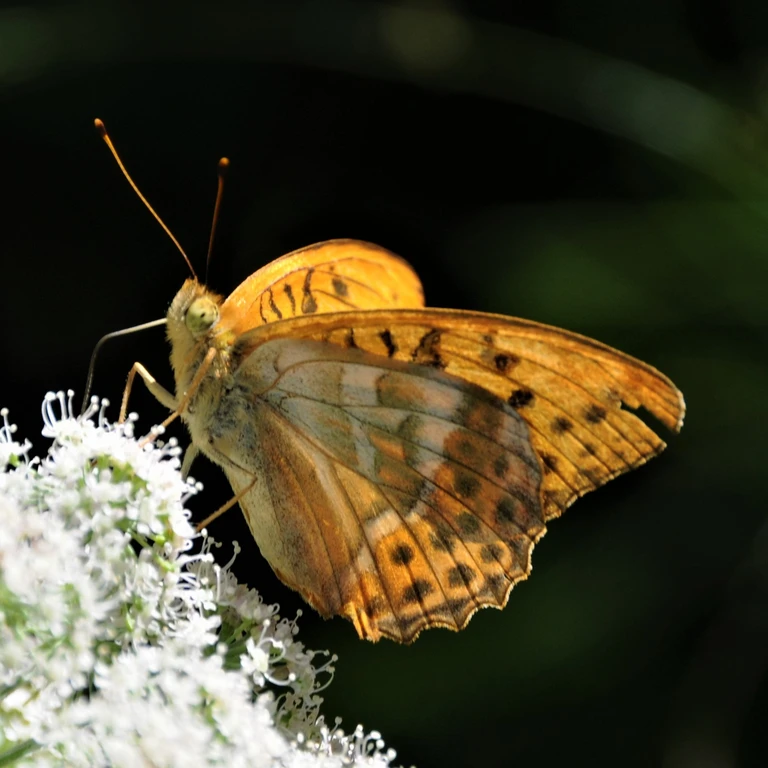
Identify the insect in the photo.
Argynnis paphia
